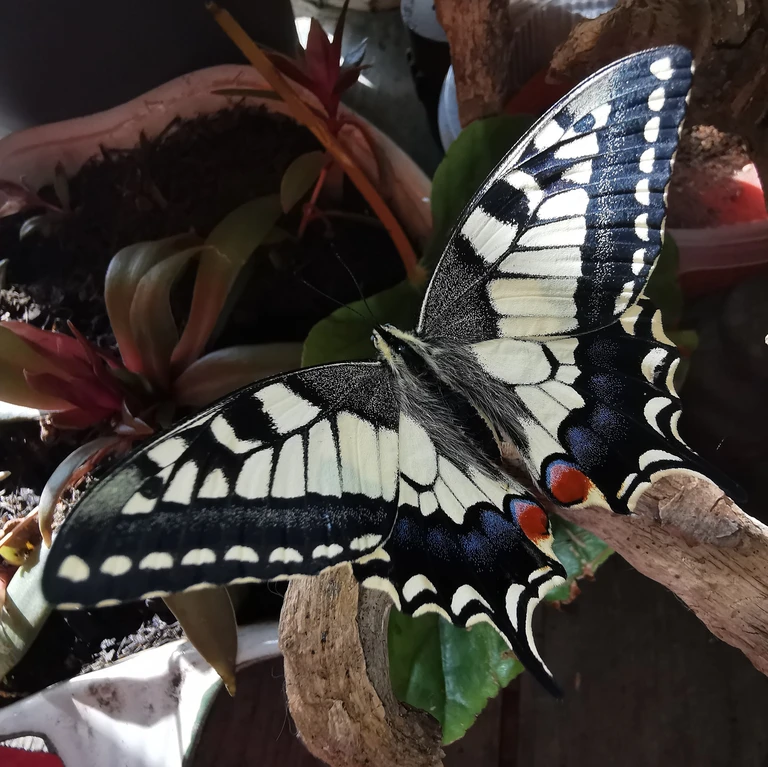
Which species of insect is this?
Papilio machaon
